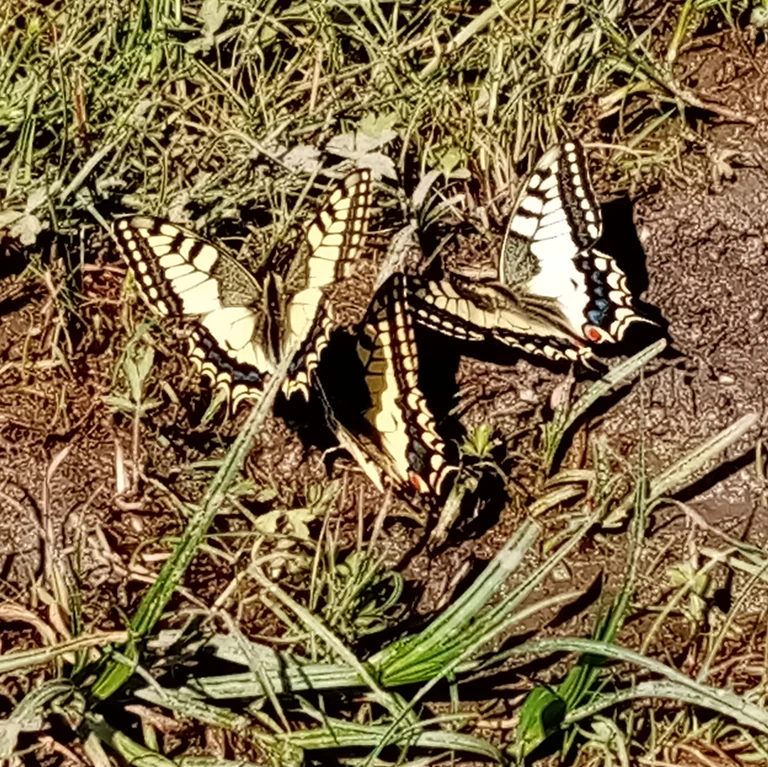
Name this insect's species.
Papilio machaon
